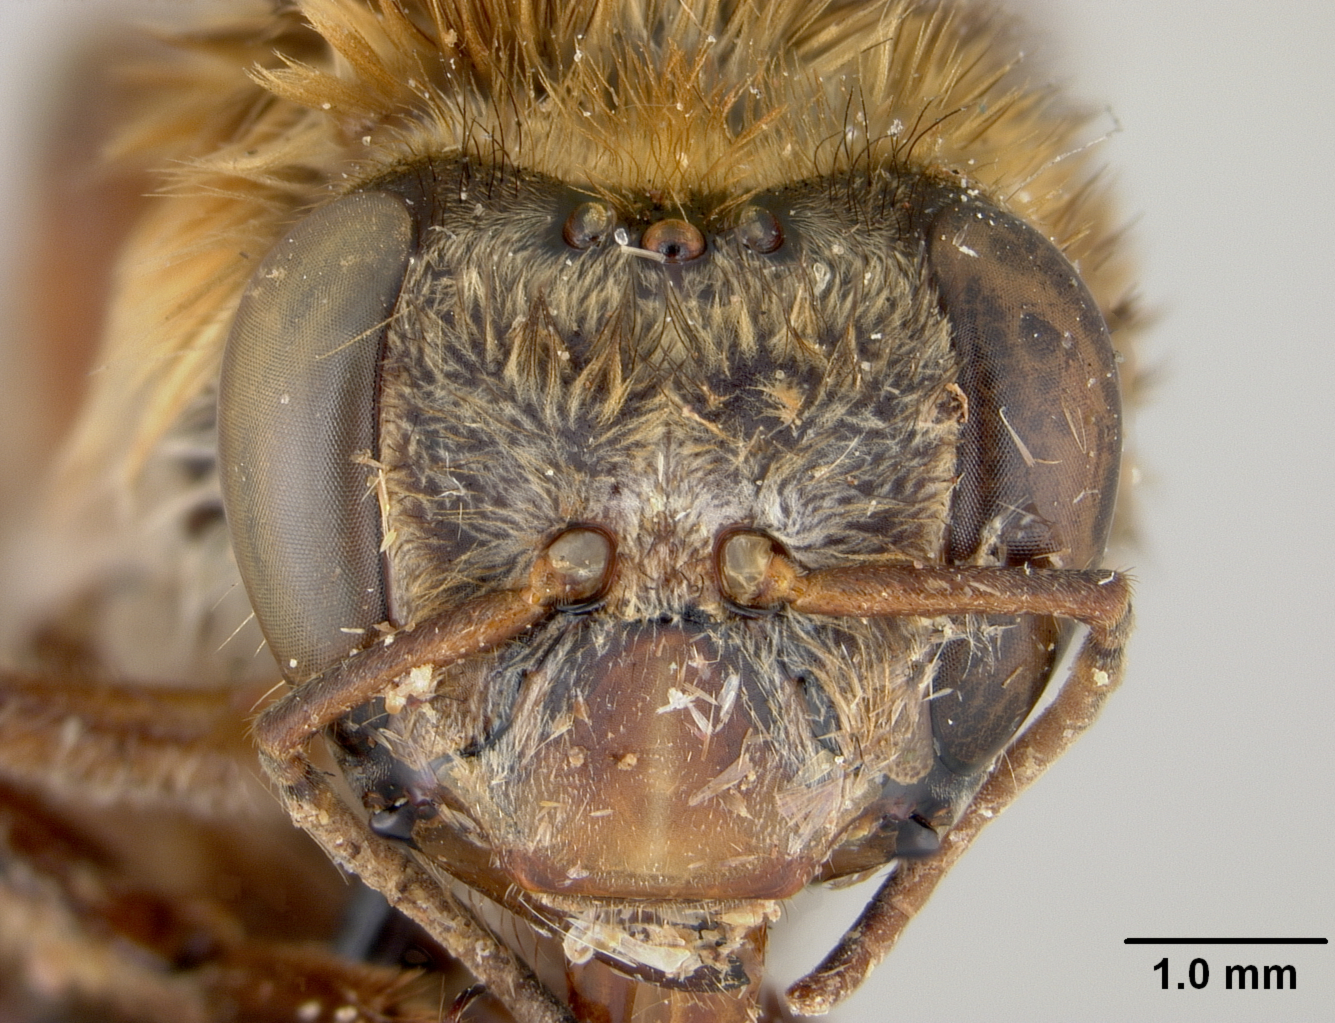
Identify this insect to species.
Melipona scutellaris
